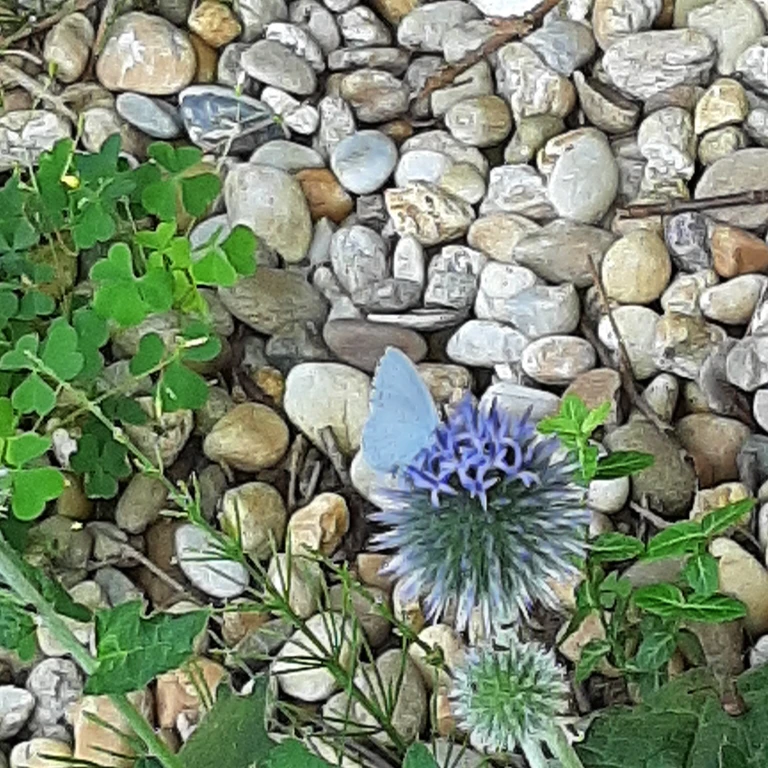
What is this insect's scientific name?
Celastrina argiolus
